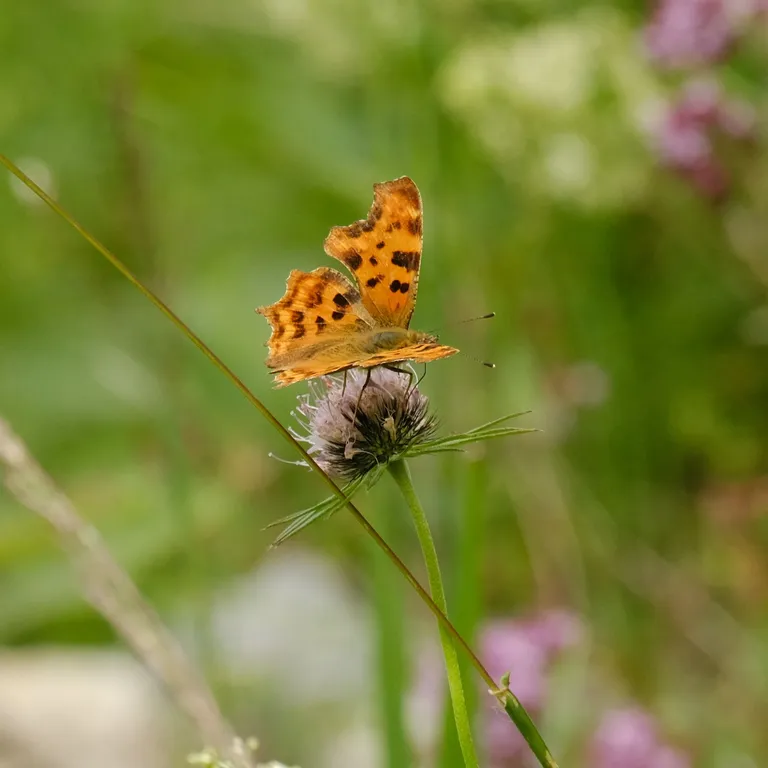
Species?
Polygonia c-album
